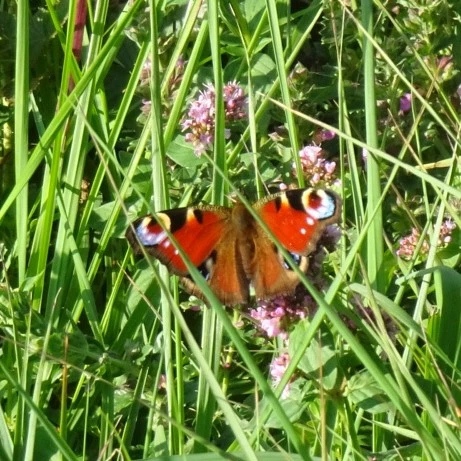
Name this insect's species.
Aglais io
